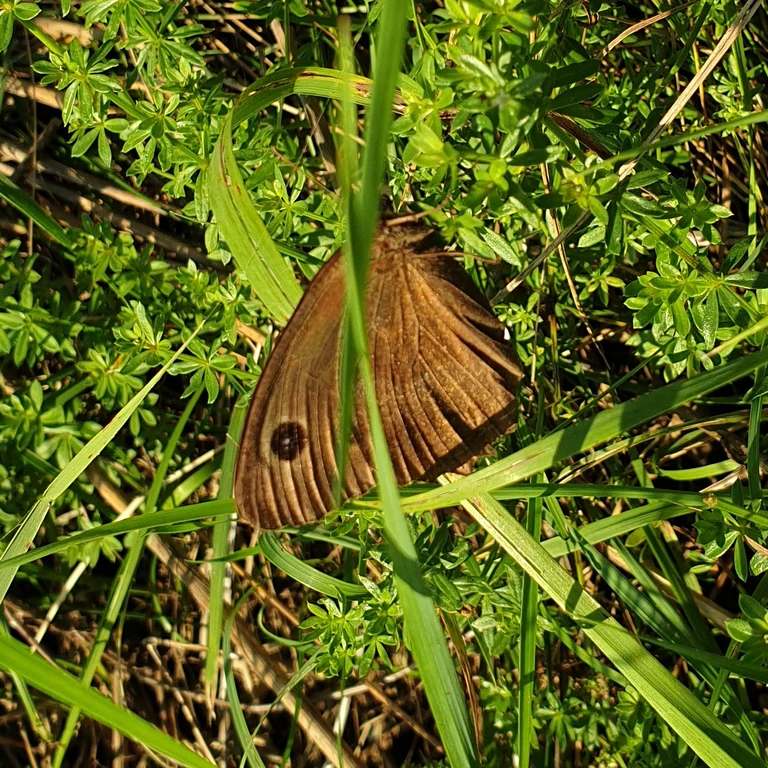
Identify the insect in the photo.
Minois dryas
